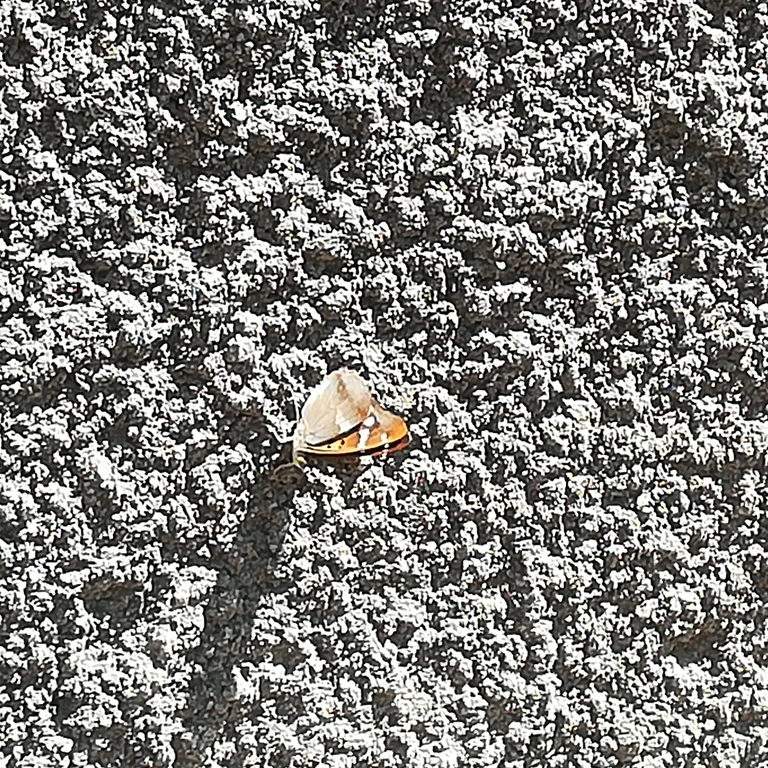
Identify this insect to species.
Apatura ilia
